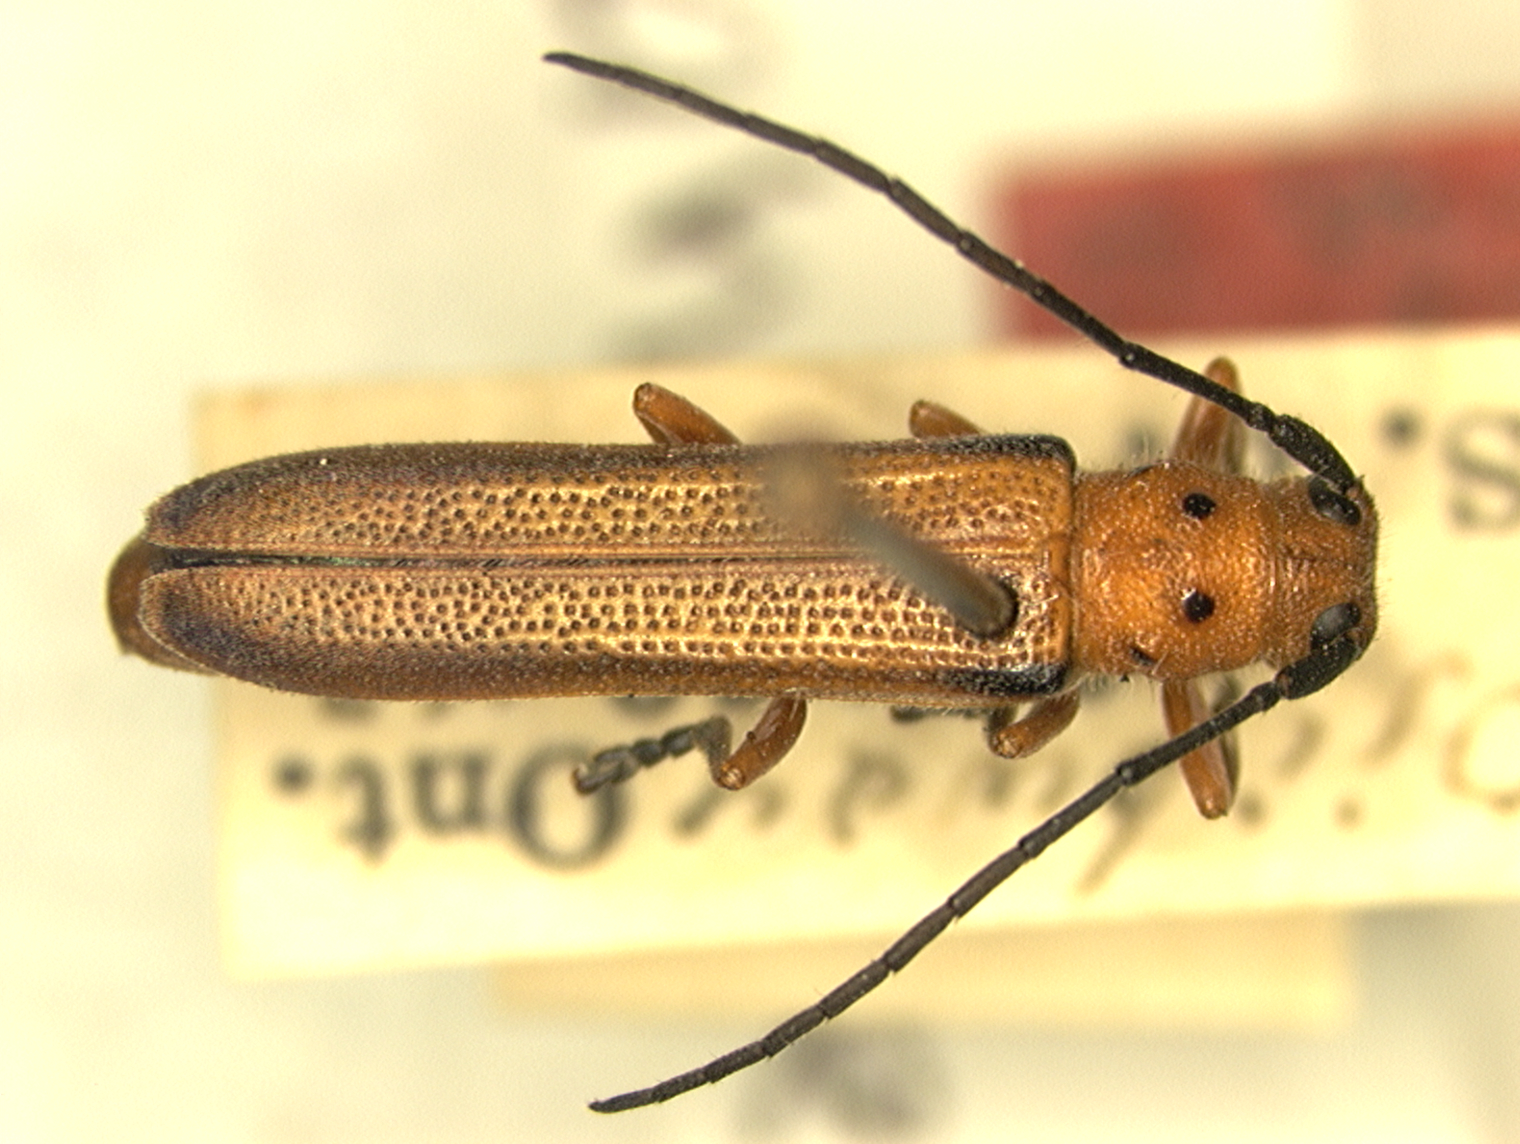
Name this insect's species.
Oberea canadensis (also Oberea caseyi)
